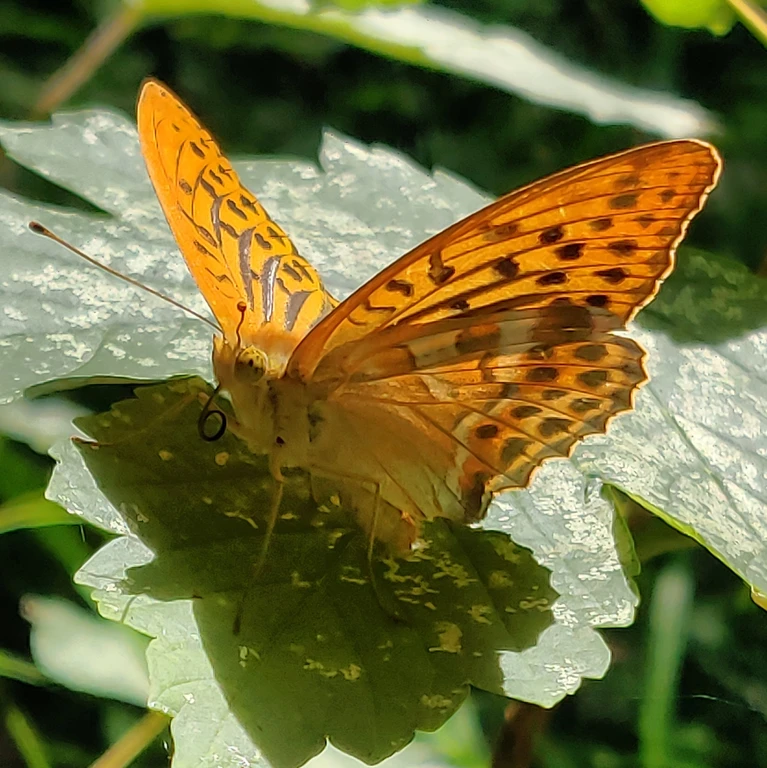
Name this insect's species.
Argynnis paphia
